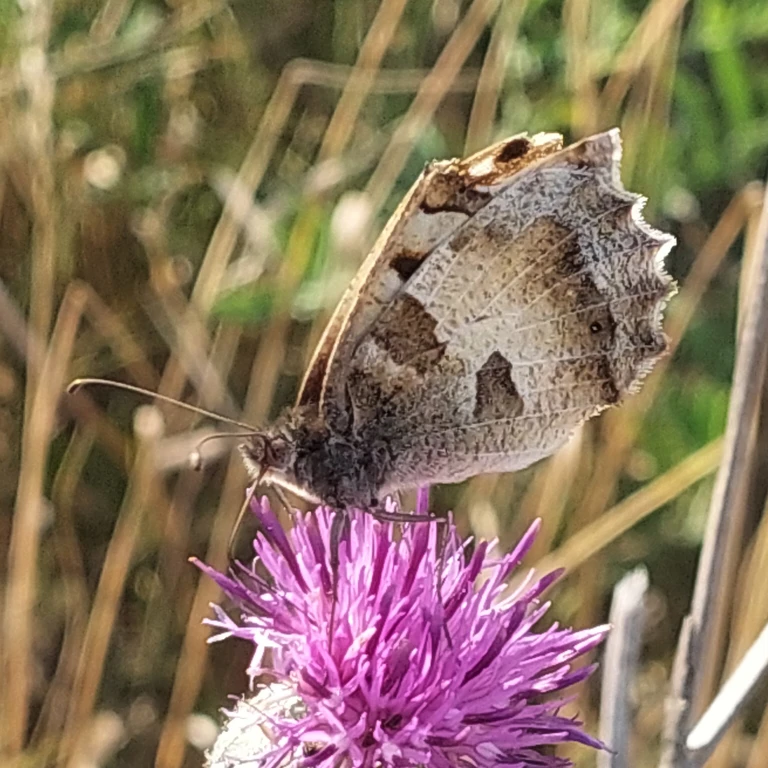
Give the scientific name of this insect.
Chazara briseis (also Satyrus briseis)
